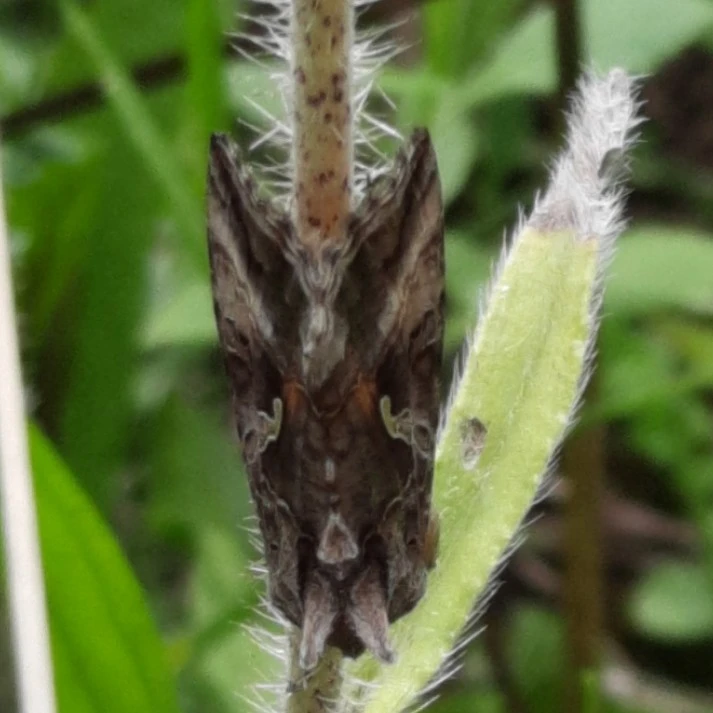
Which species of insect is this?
Autographa gamma
